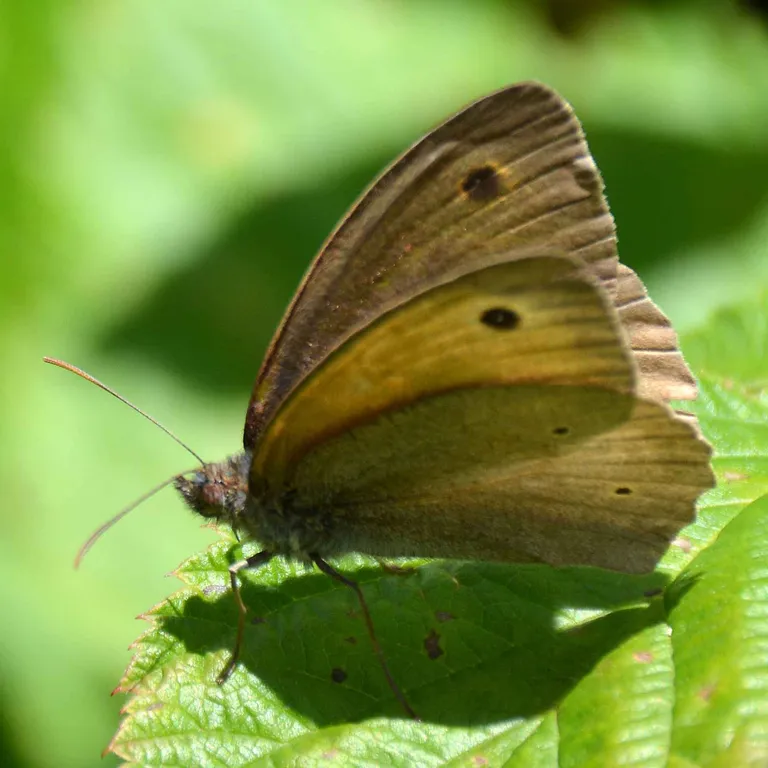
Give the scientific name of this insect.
Maniola jurtina
